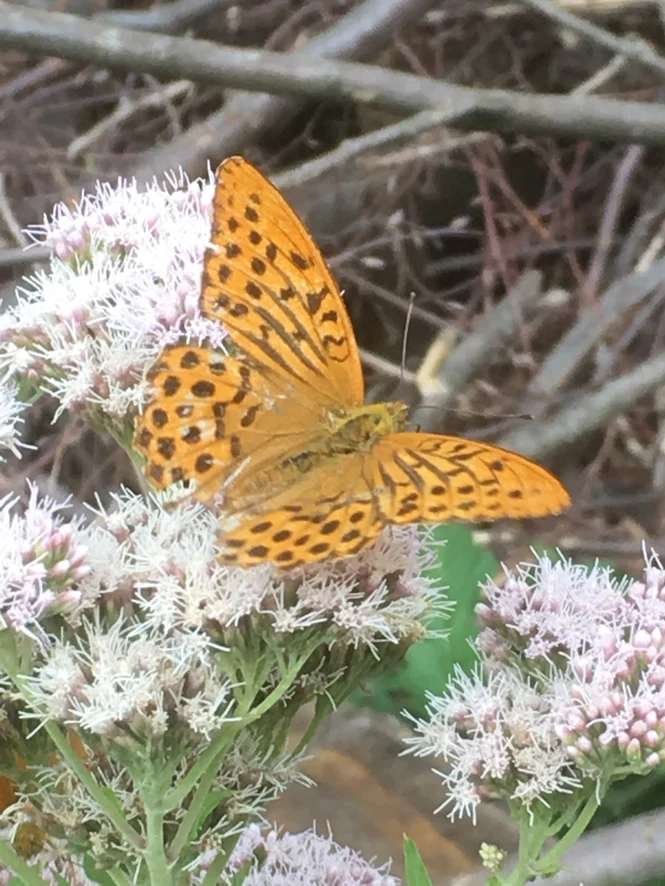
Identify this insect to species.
Argynnis paphia
